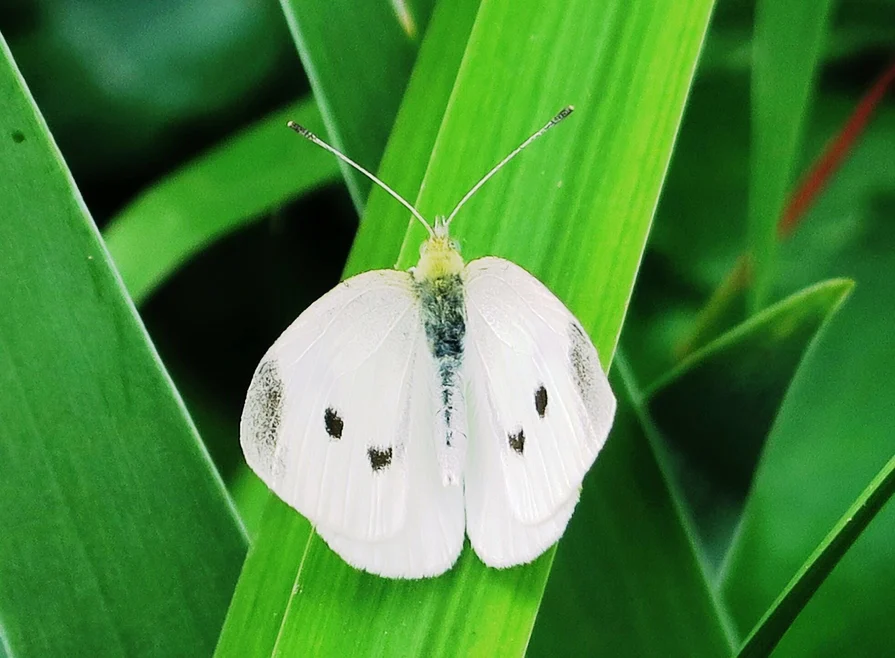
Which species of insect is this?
Pieris rapae
